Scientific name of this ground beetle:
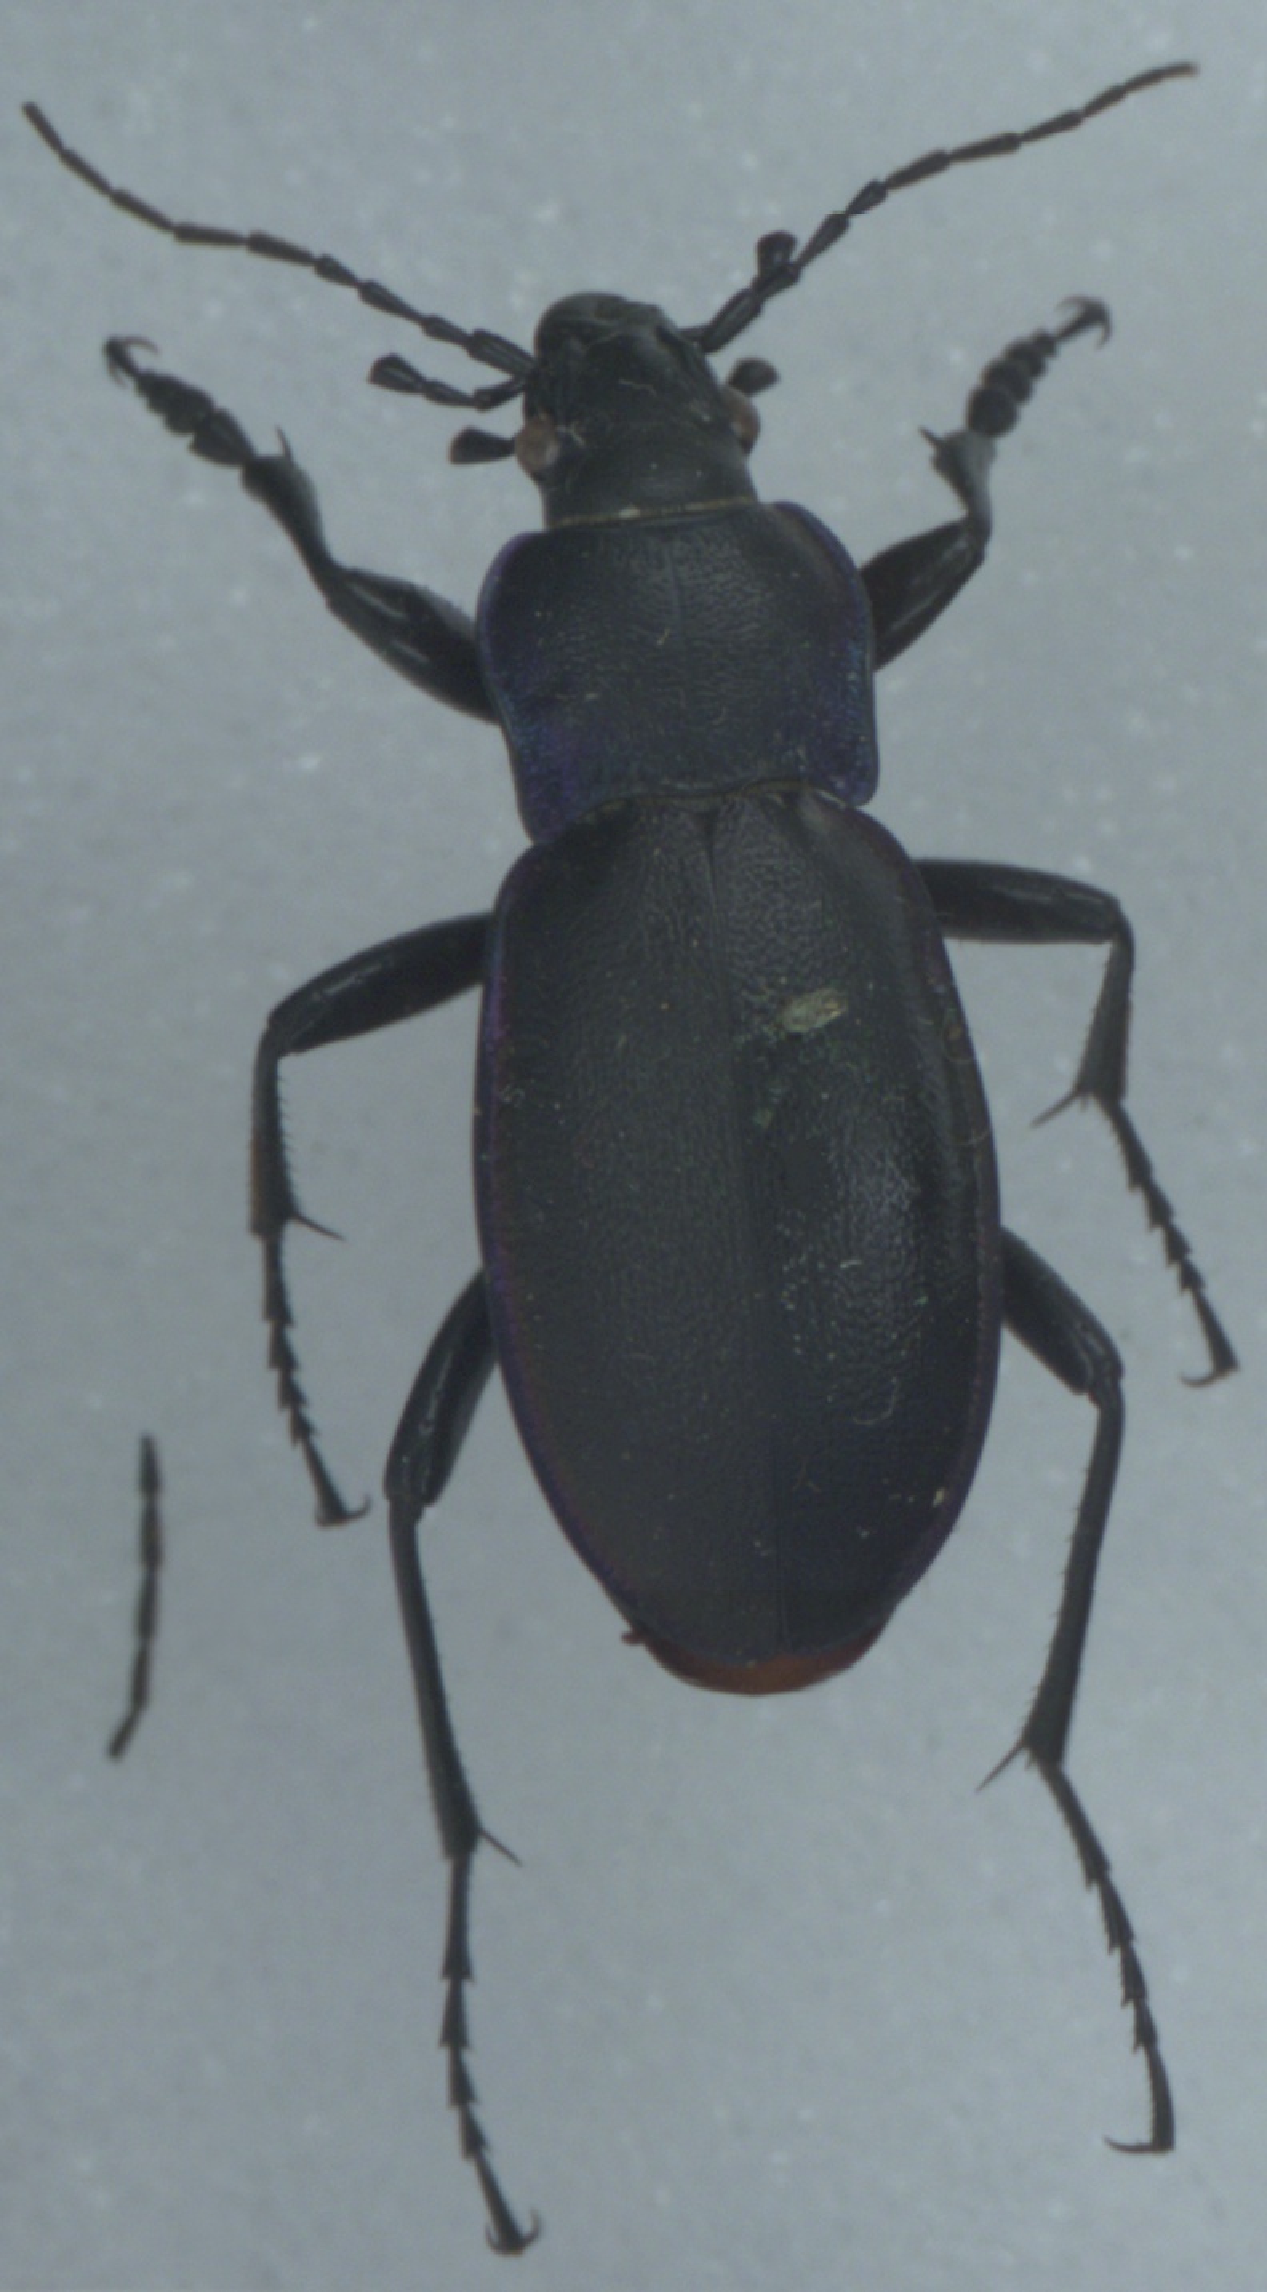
Carabus violaceus
